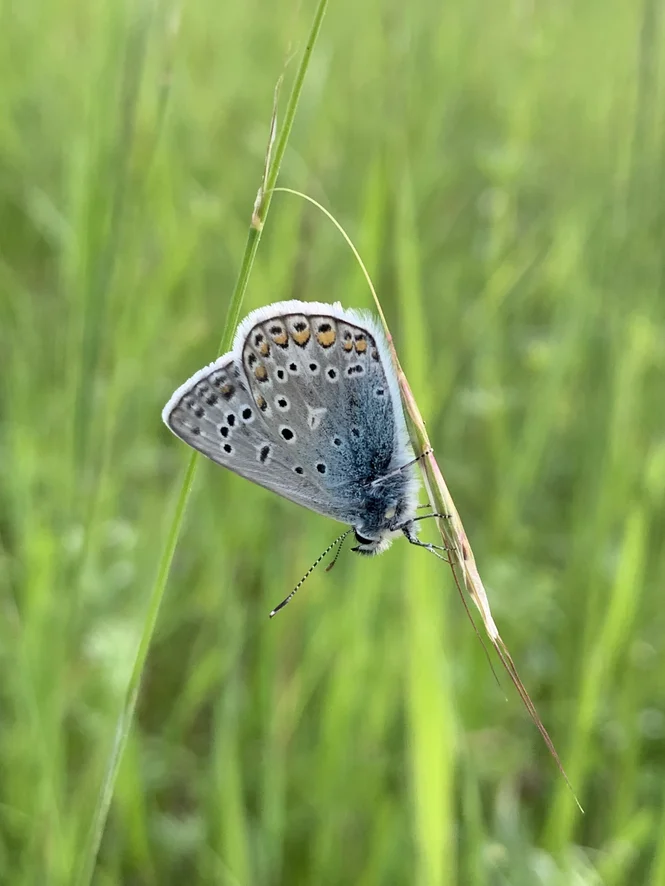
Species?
Polyommatus icarus
